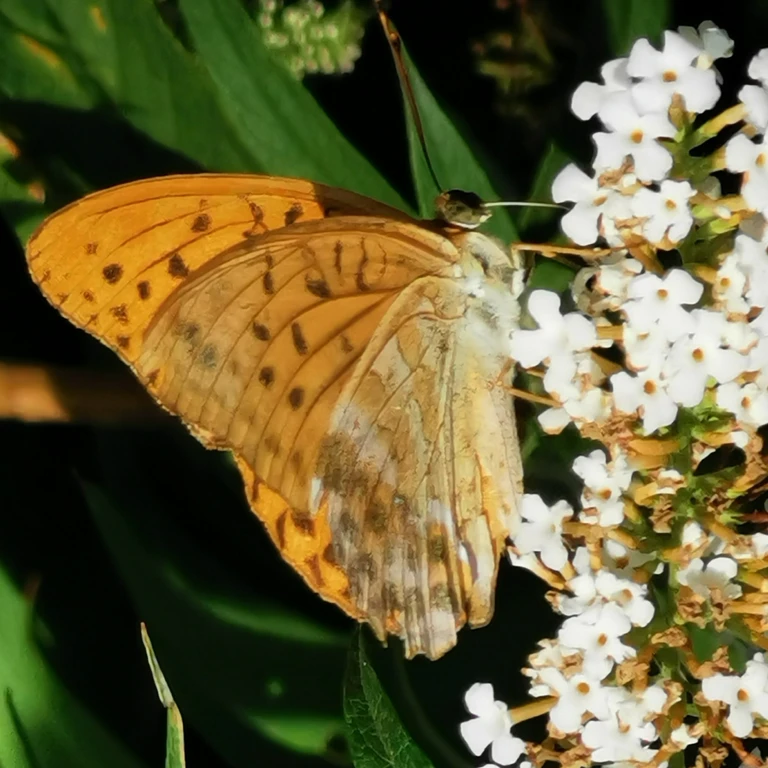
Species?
Argynnis paphia
